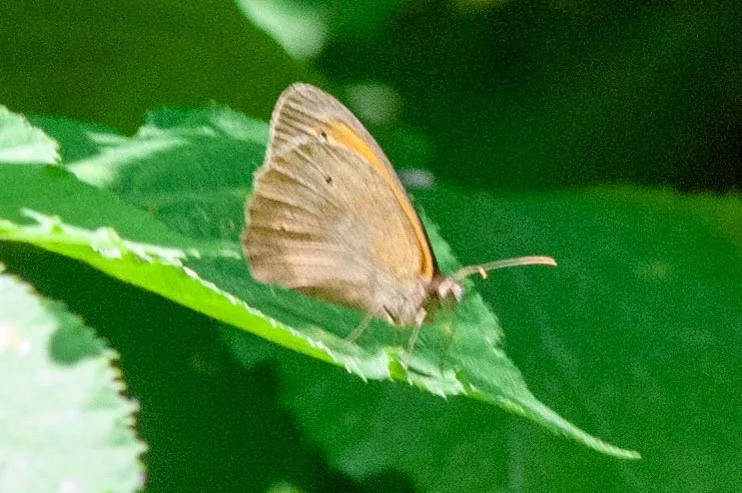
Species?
Maniola jurtina
